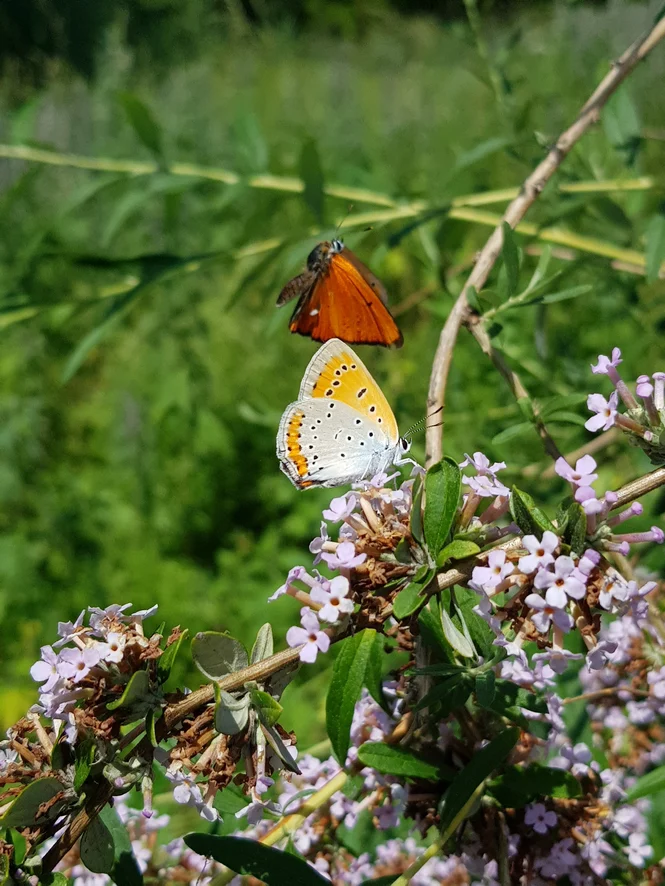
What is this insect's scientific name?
Lycaena dispar
